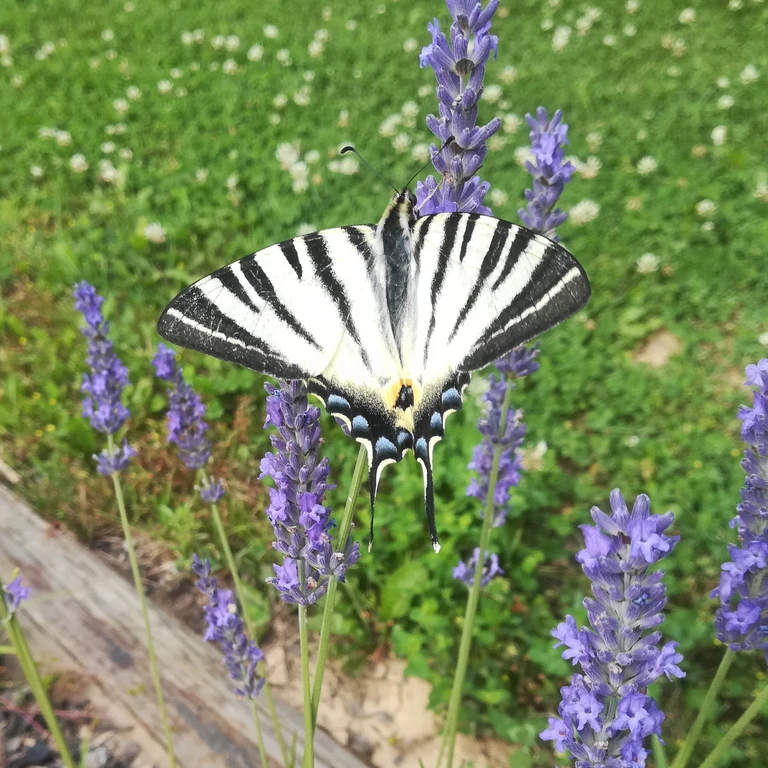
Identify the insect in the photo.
Iphiclides podalirius
